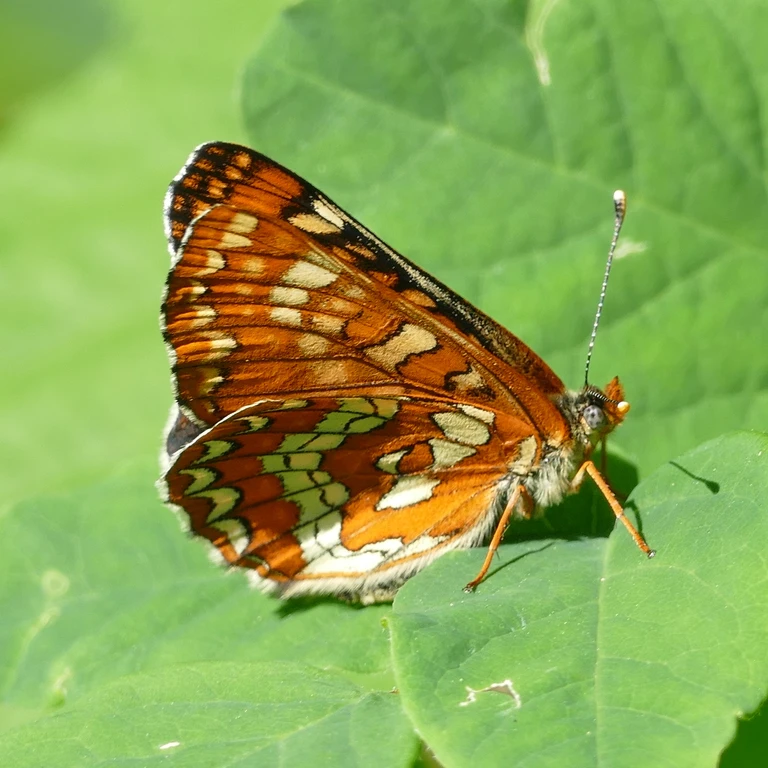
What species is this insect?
Euphydryas maturna
